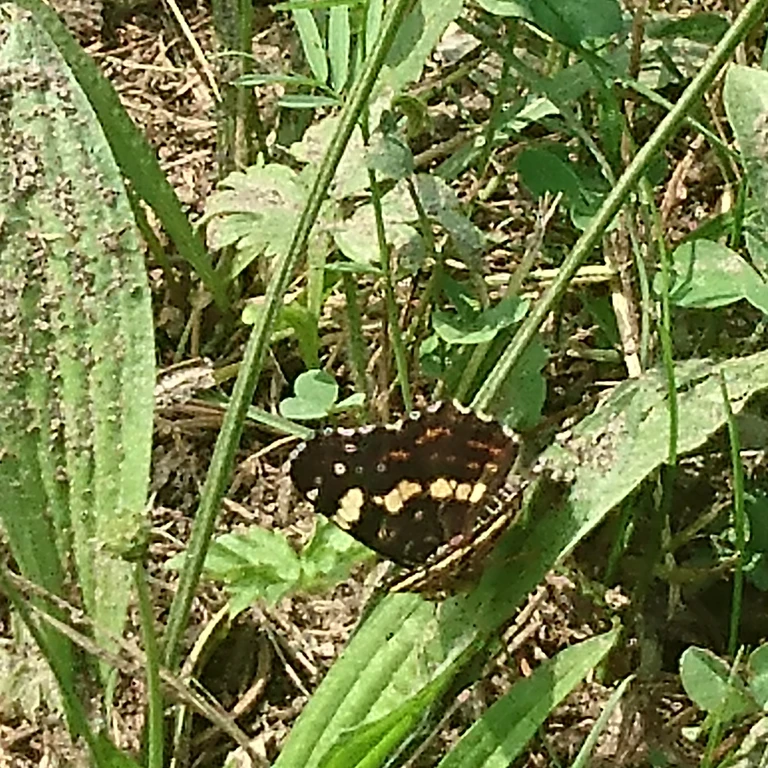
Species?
Araschnia levana
